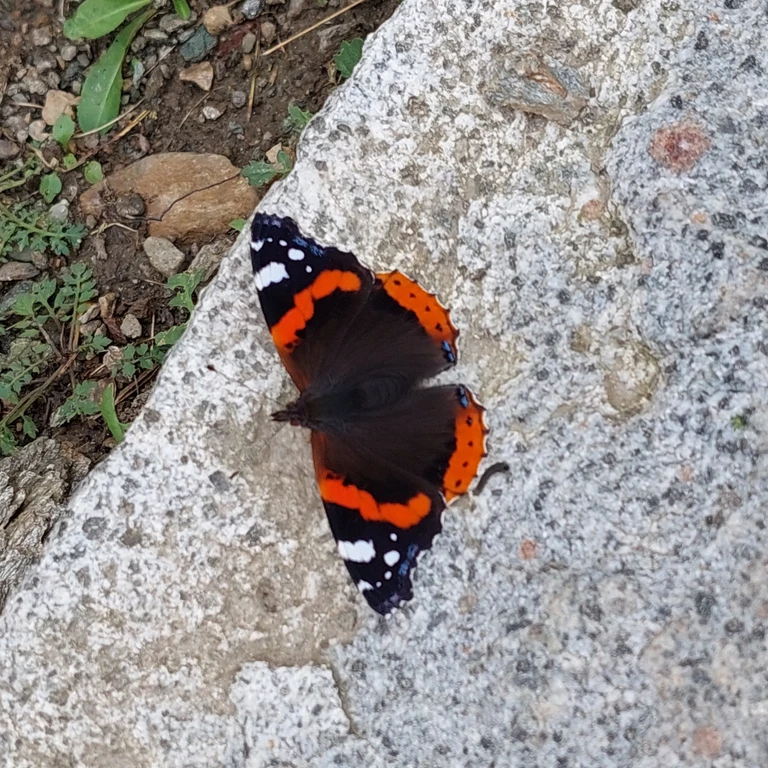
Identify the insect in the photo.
Vanessa atalanta
